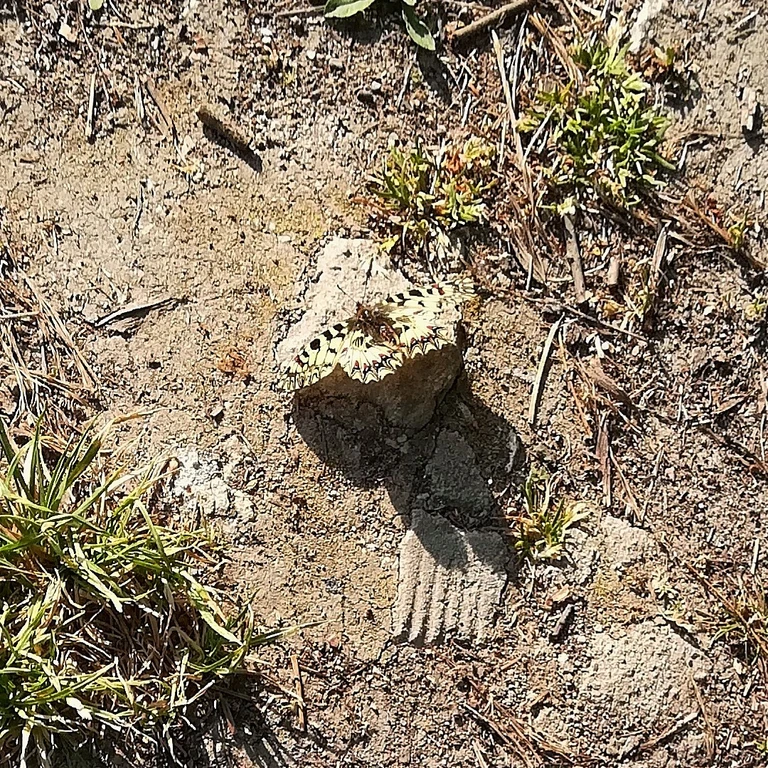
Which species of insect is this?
Zerynthia polyxena
